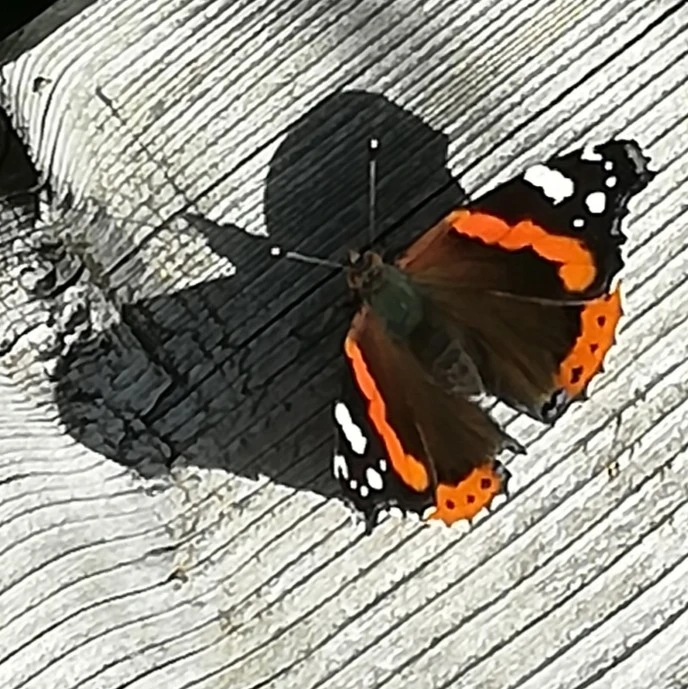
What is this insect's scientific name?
Vanessa atalanta
